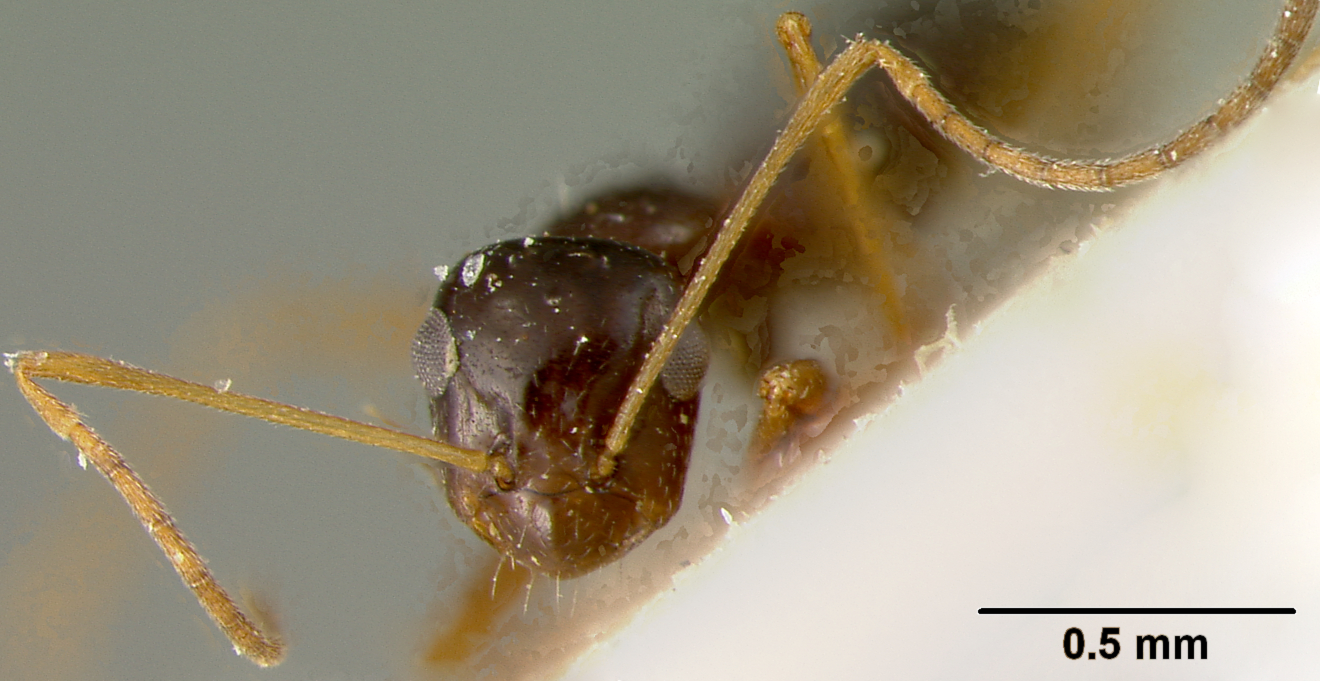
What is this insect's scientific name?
Acantholepis ajjer
